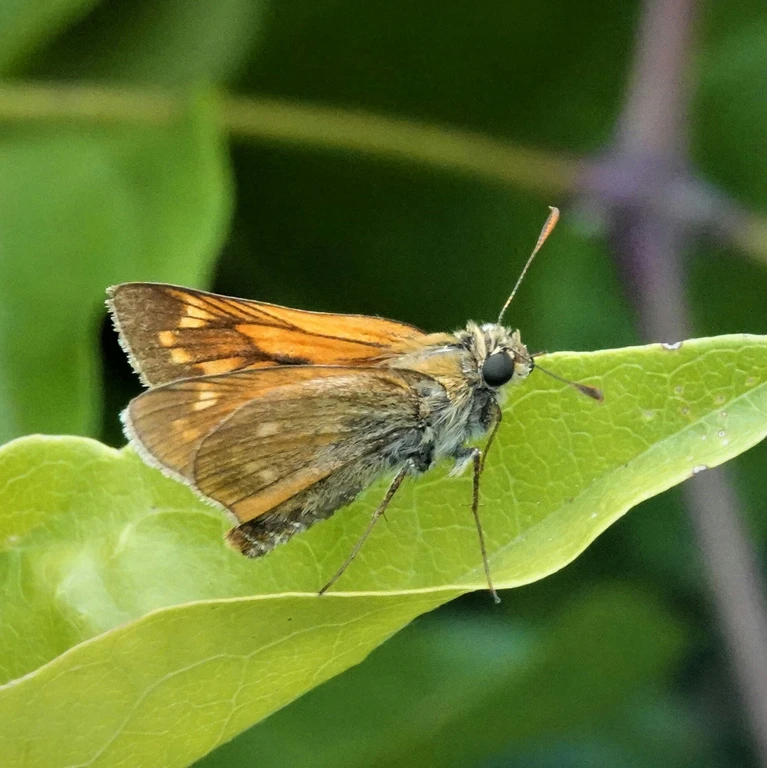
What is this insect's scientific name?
Ochlodes sylvanus (also Ochlodes venata)
